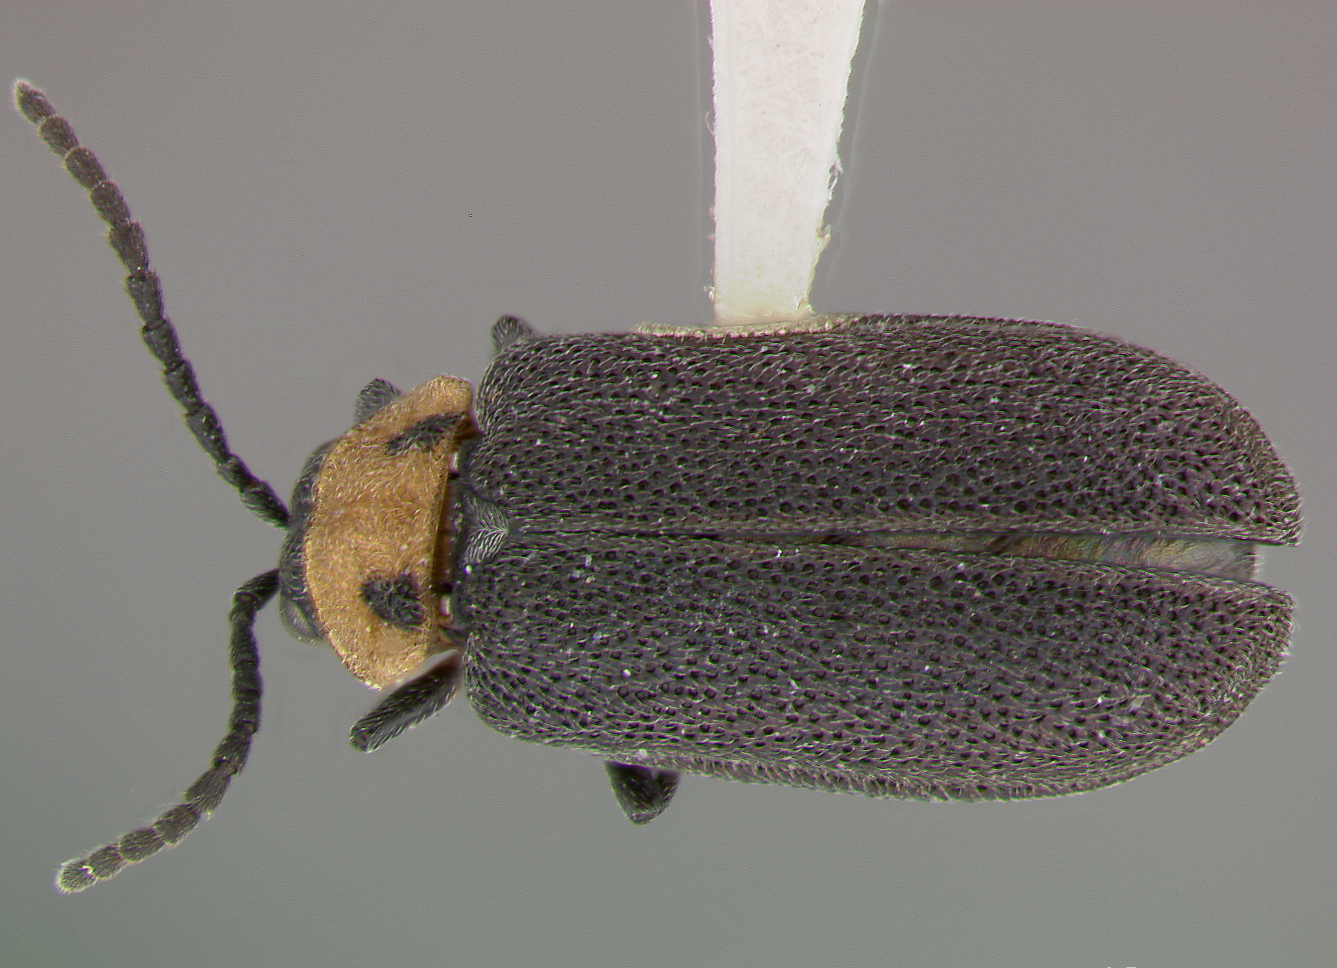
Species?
Ophraea maculicollis
